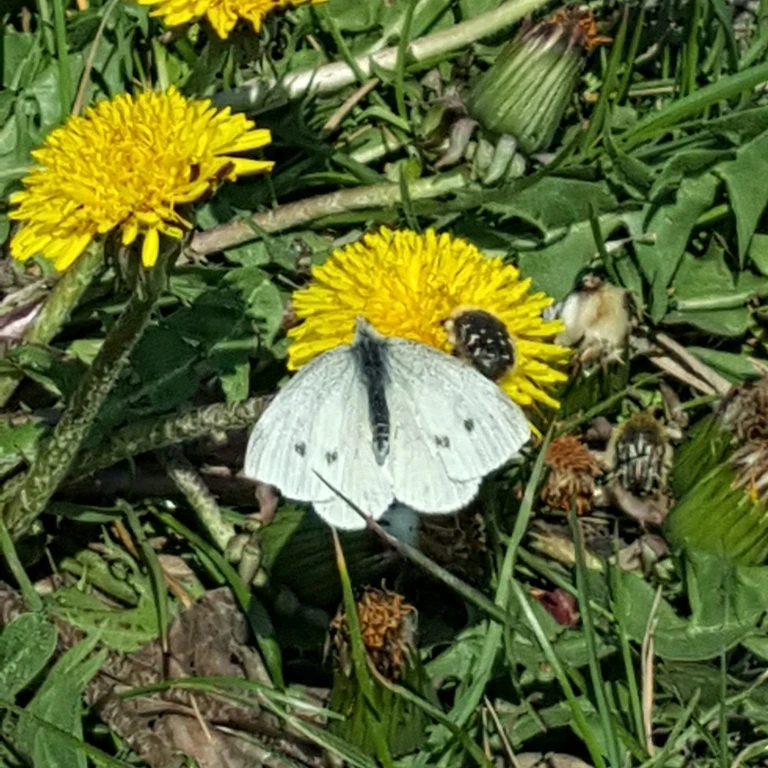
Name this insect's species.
Pieris rapae
